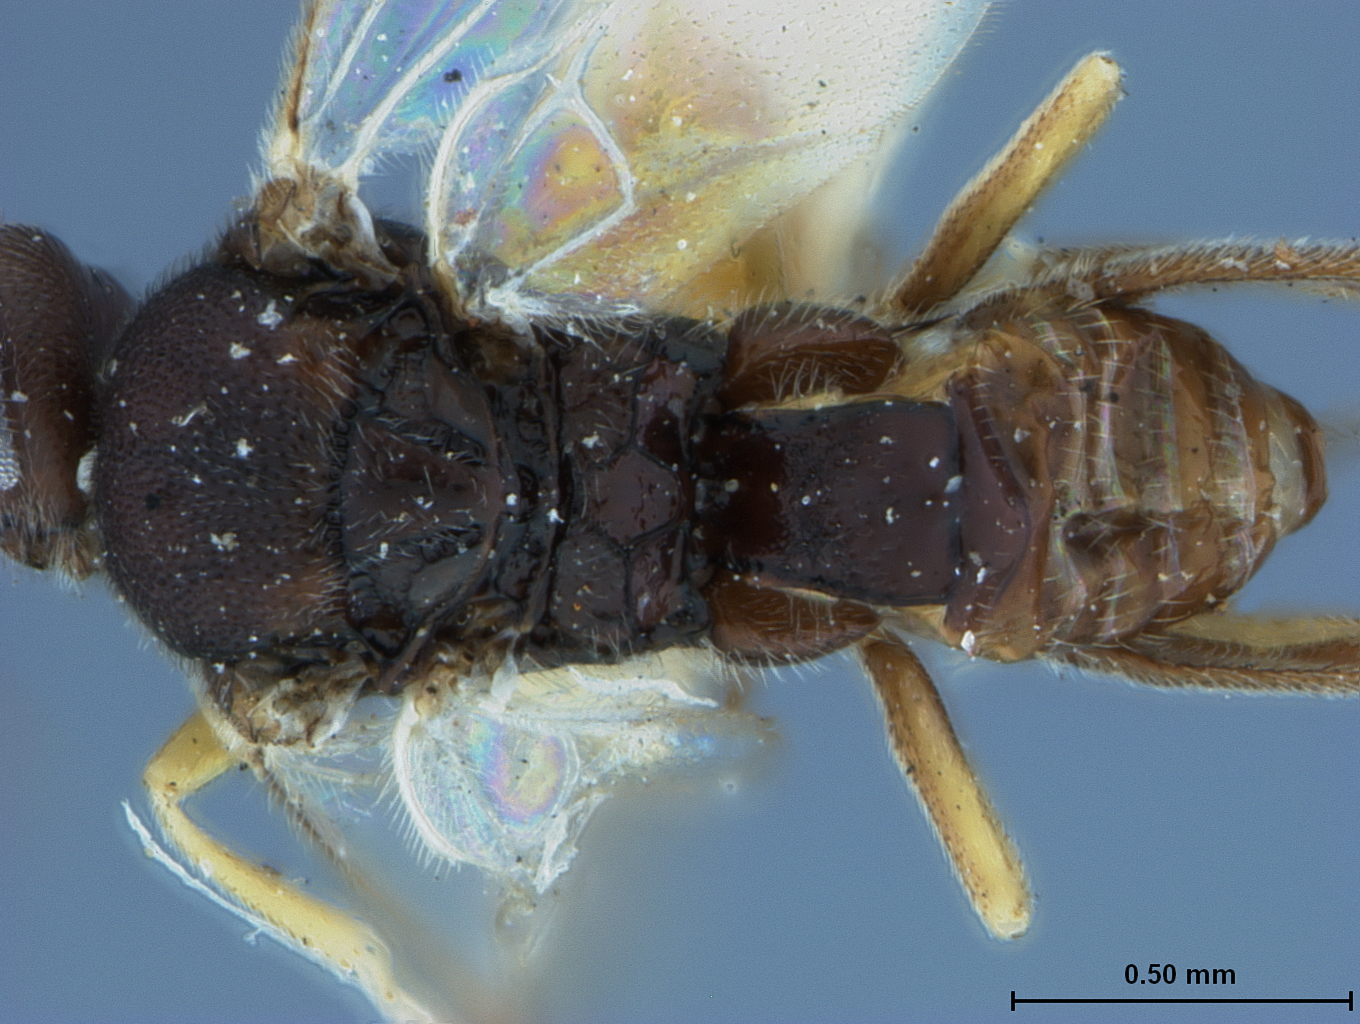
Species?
Urogaster philippinensis
